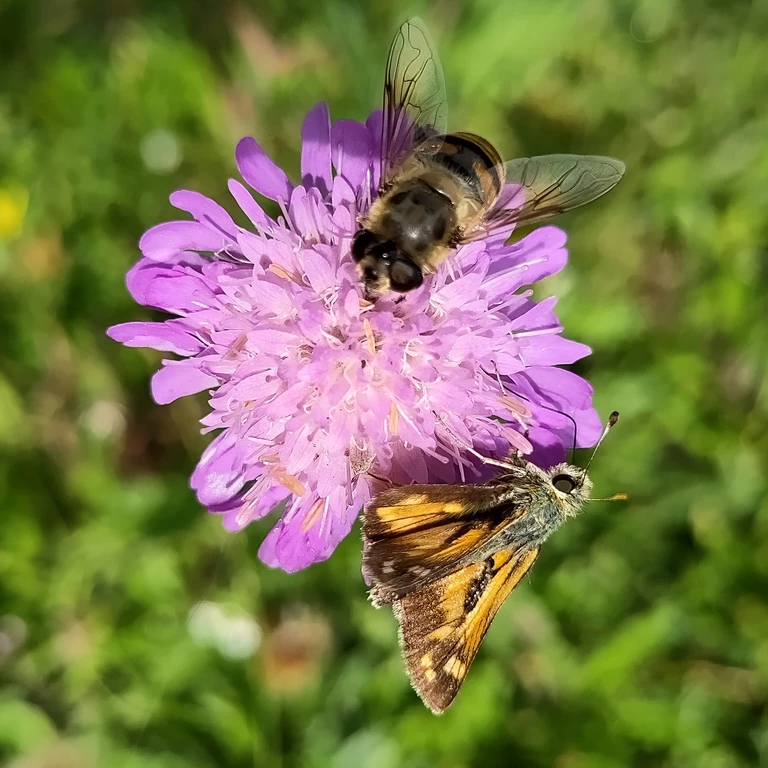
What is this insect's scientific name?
Hesperia comma
